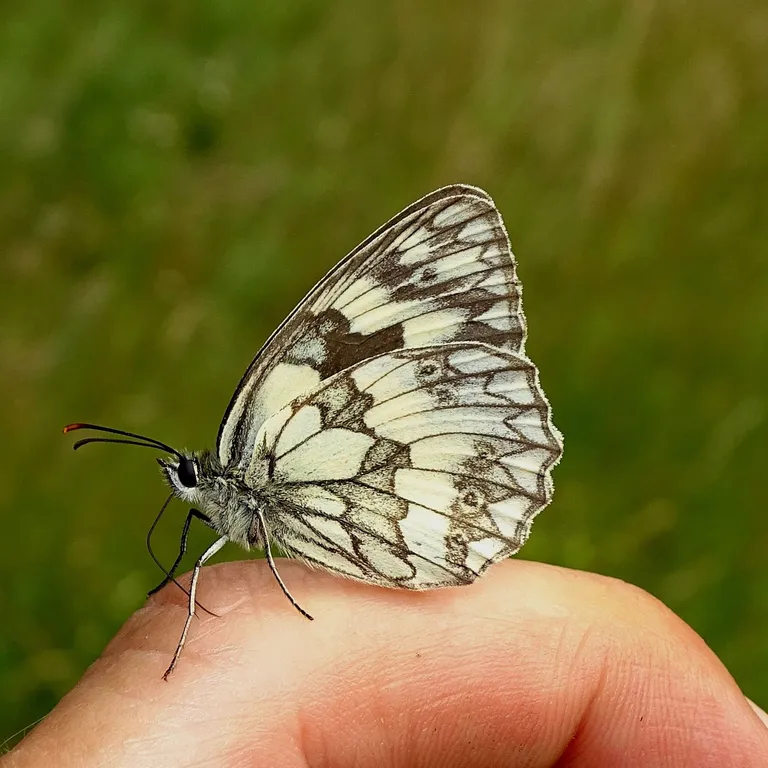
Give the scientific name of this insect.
Melanargia galathea
